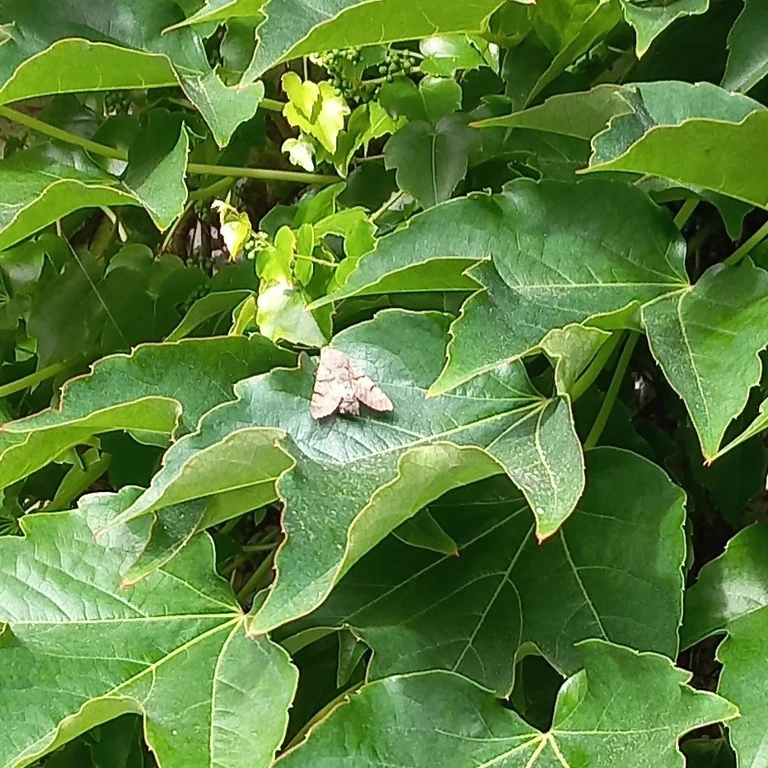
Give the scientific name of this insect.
Macroglossum stellatarum
